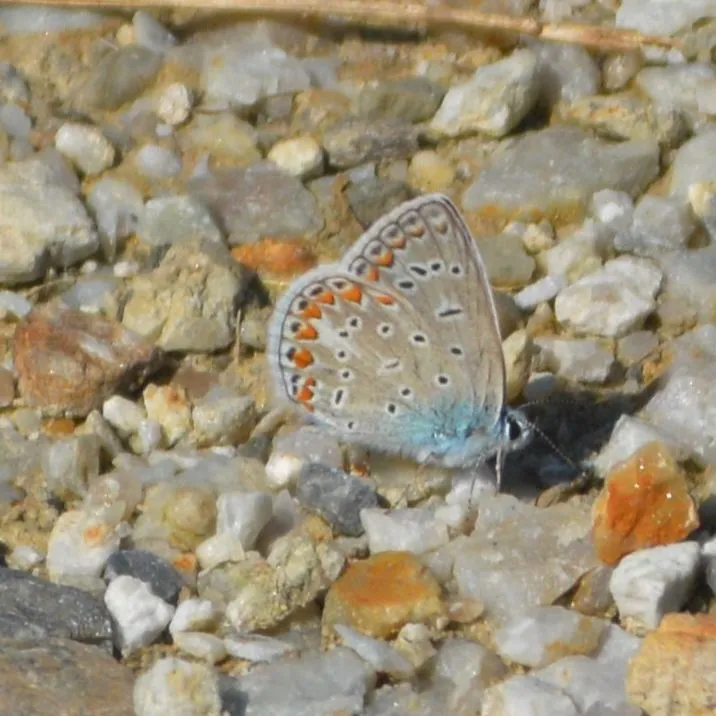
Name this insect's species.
Polyommatus icarus
